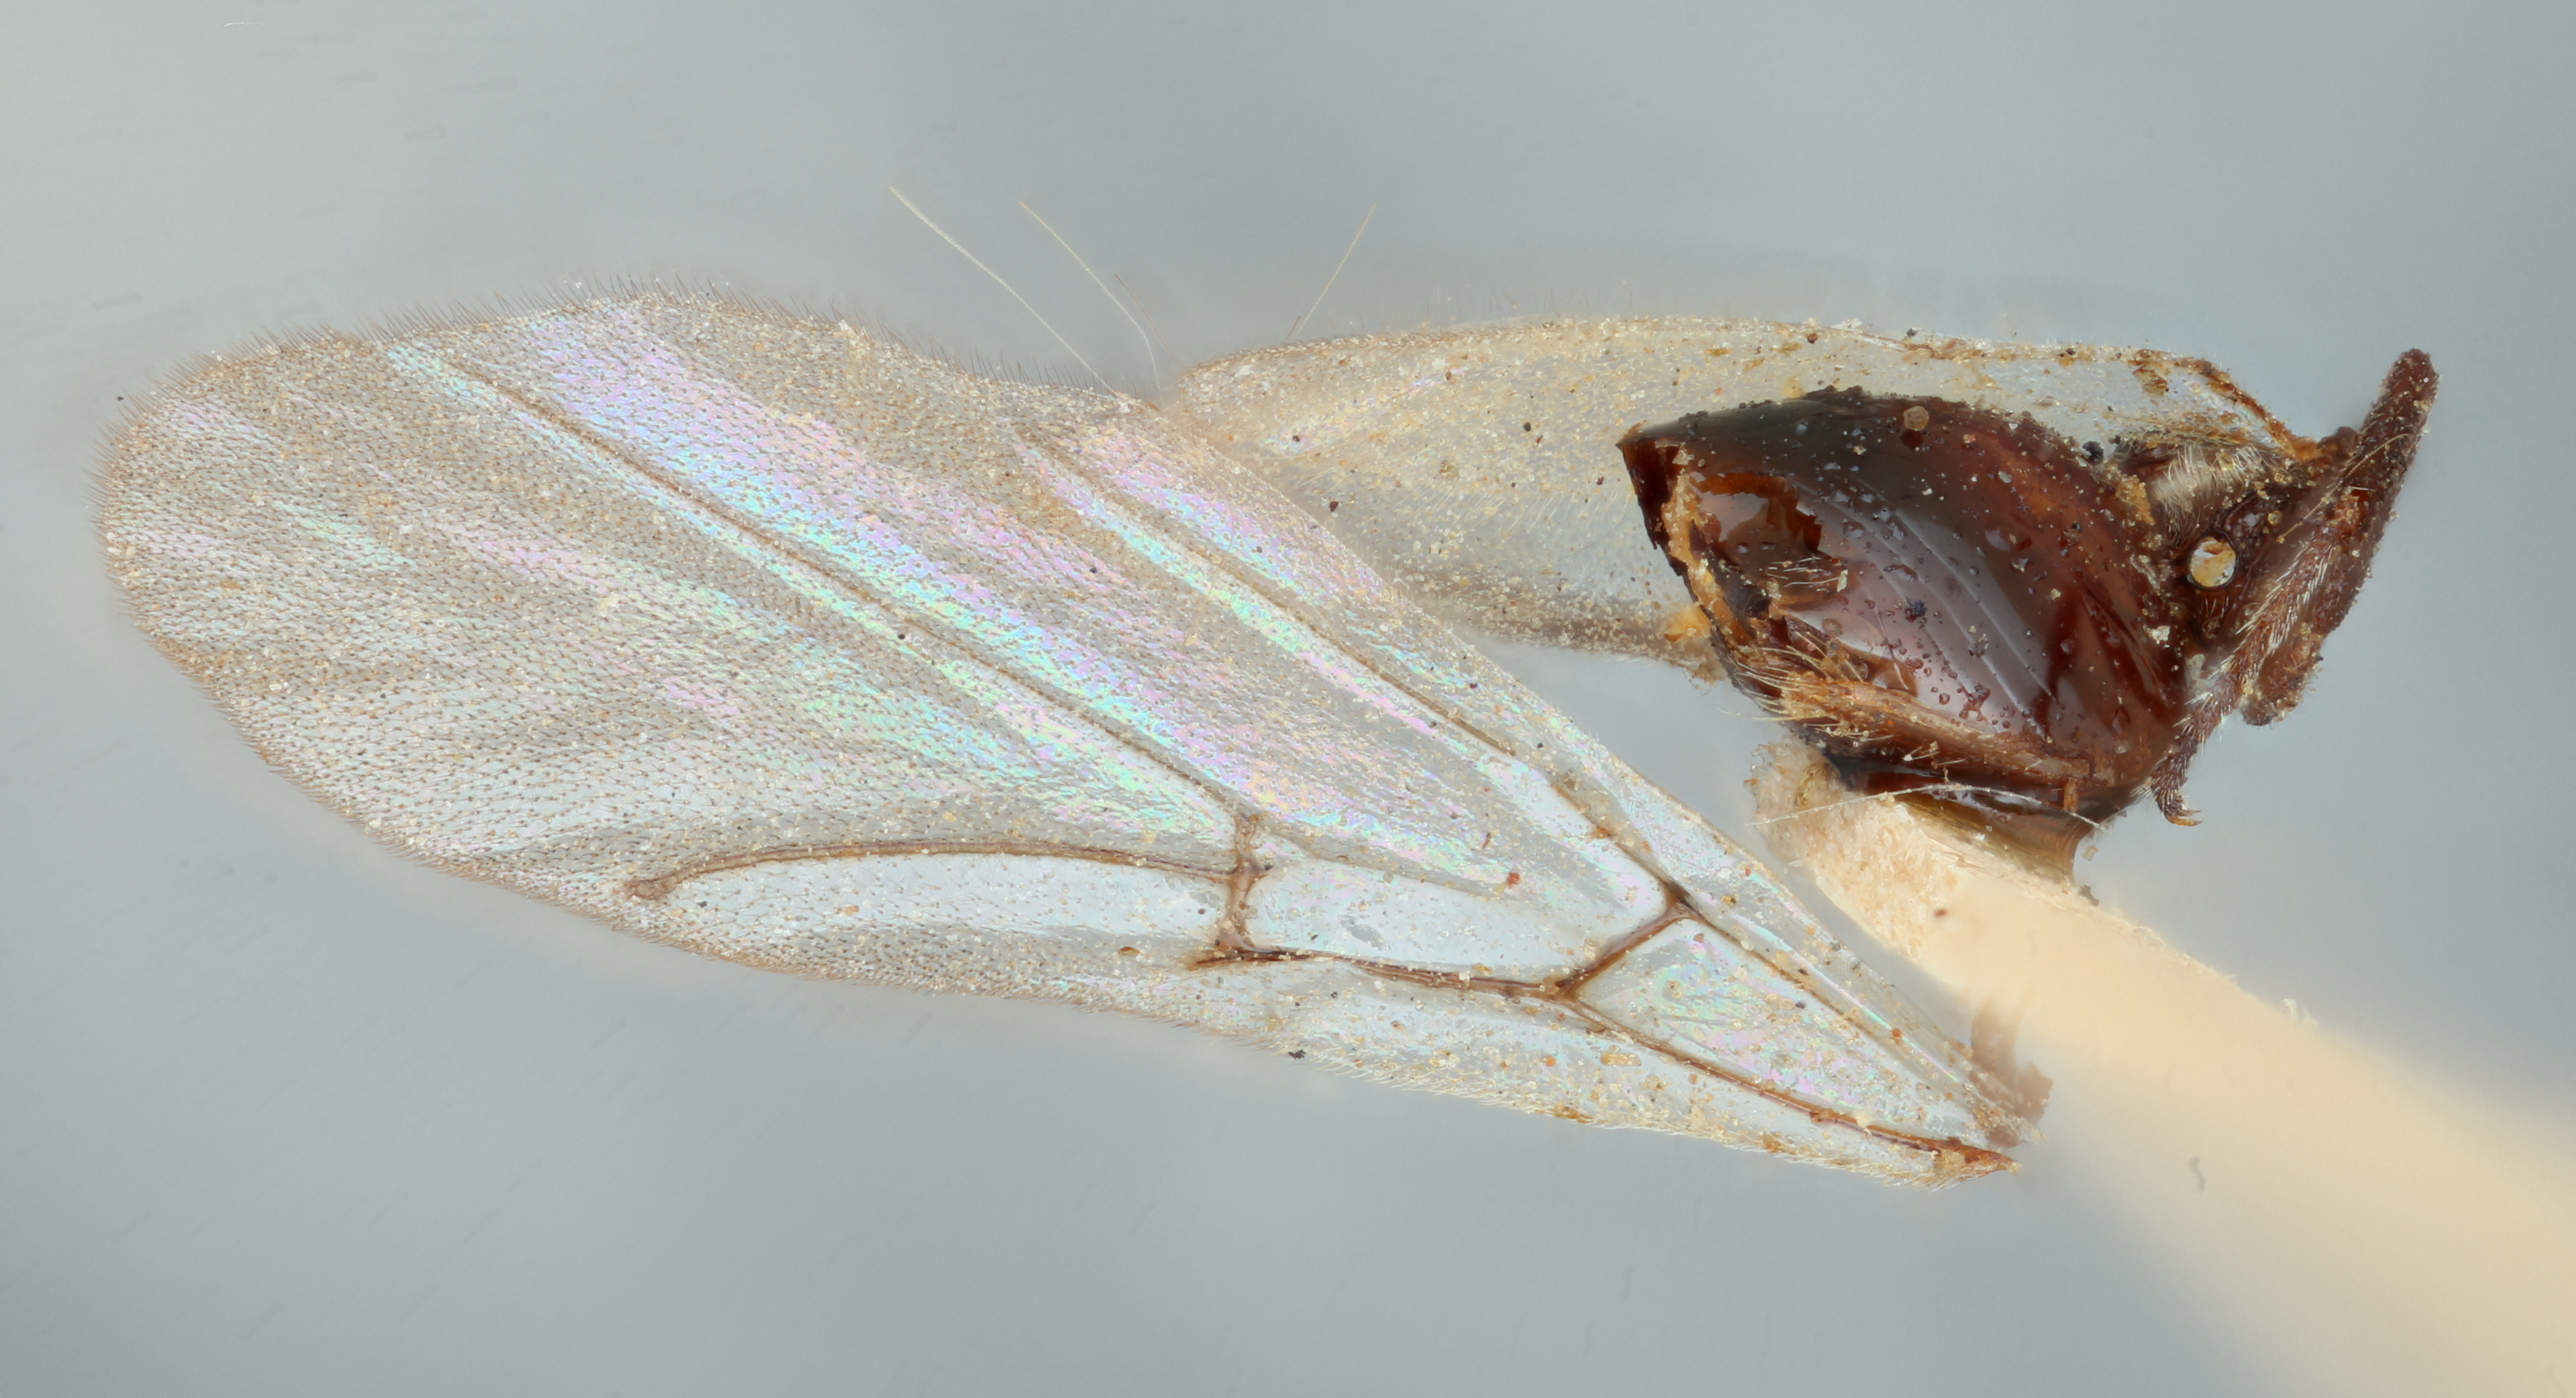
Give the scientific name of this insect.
Dryophanta glabra
